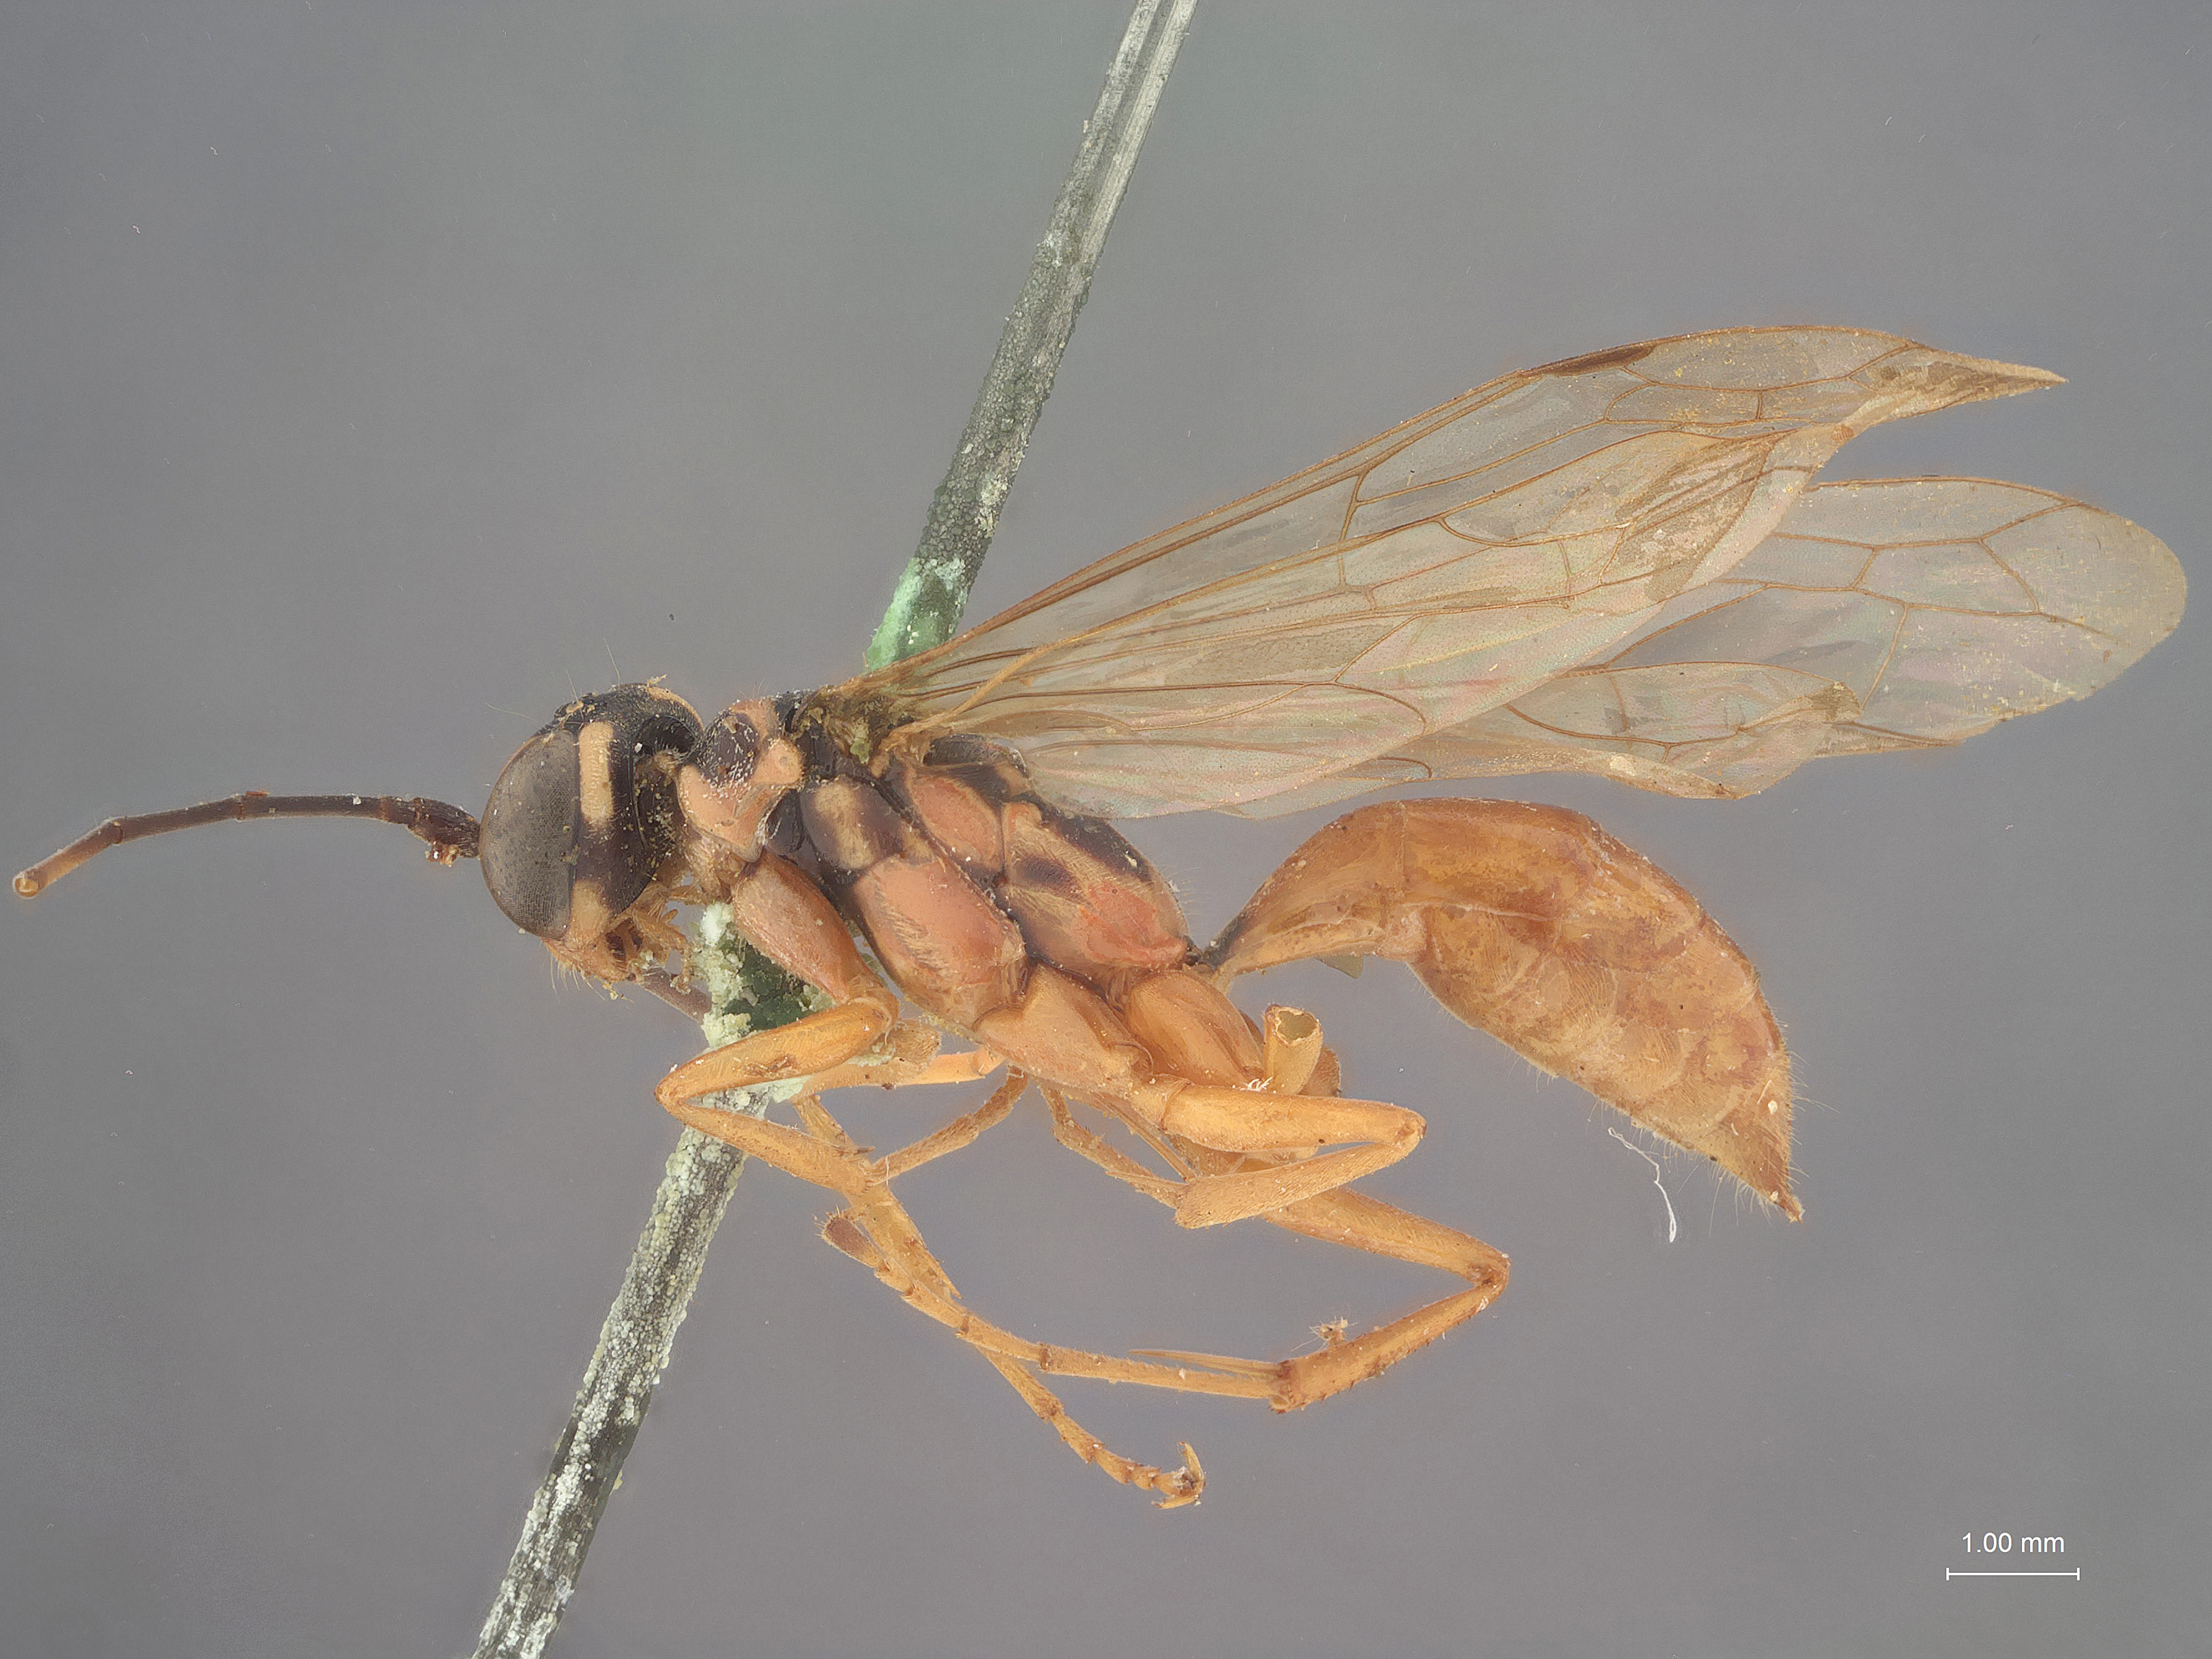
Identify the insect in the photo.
Pseudagenia doralice
